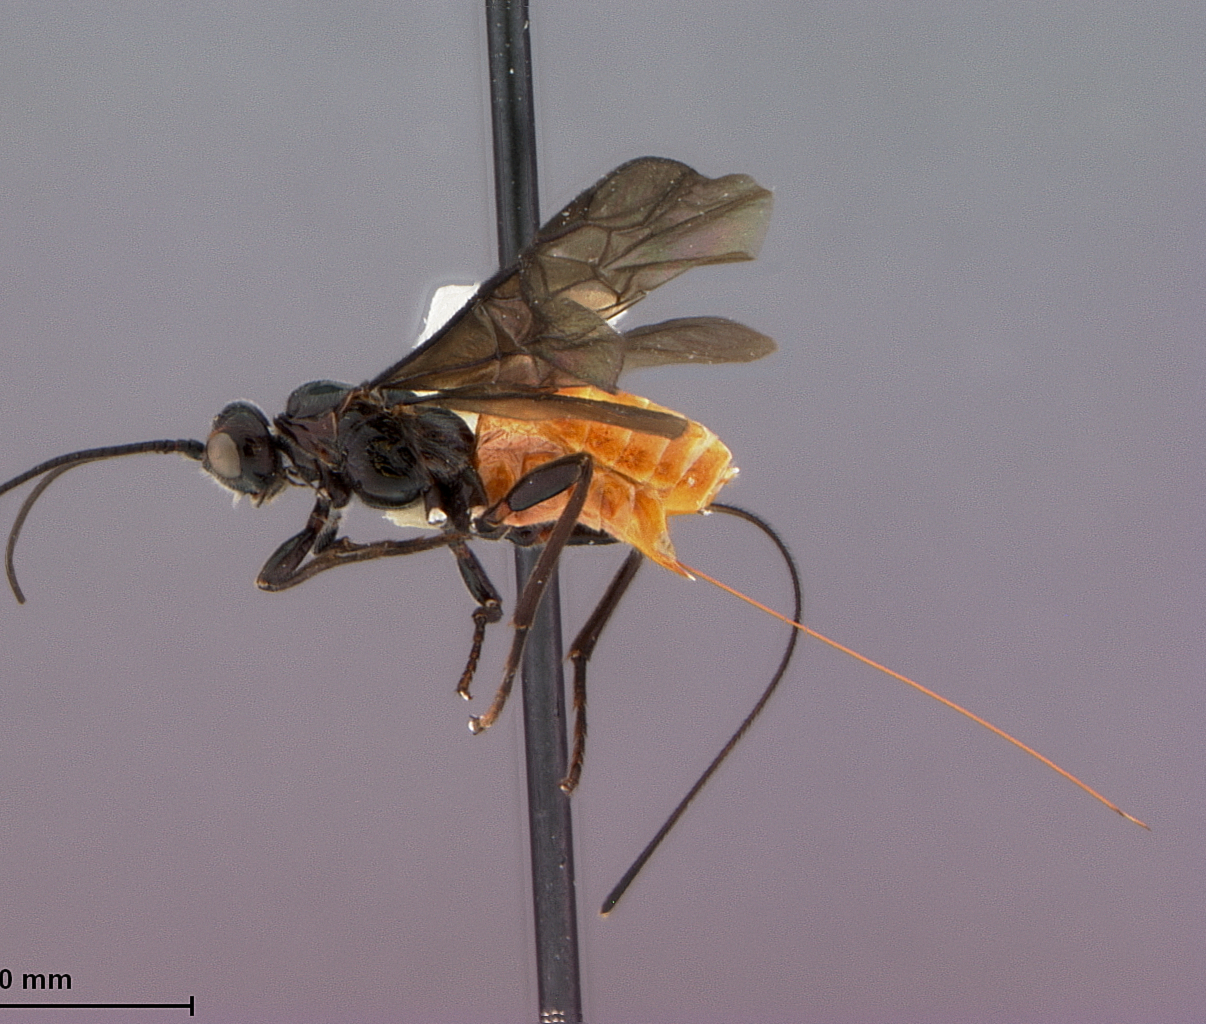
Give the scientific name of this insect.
Coeloides mexicanus
